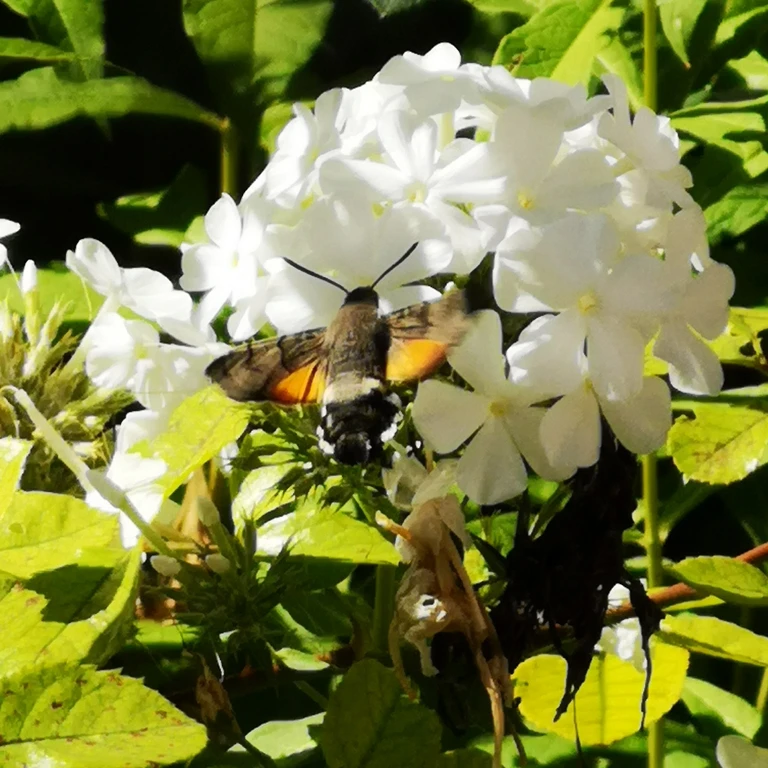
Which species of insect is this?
Macroglossum stellatarum
